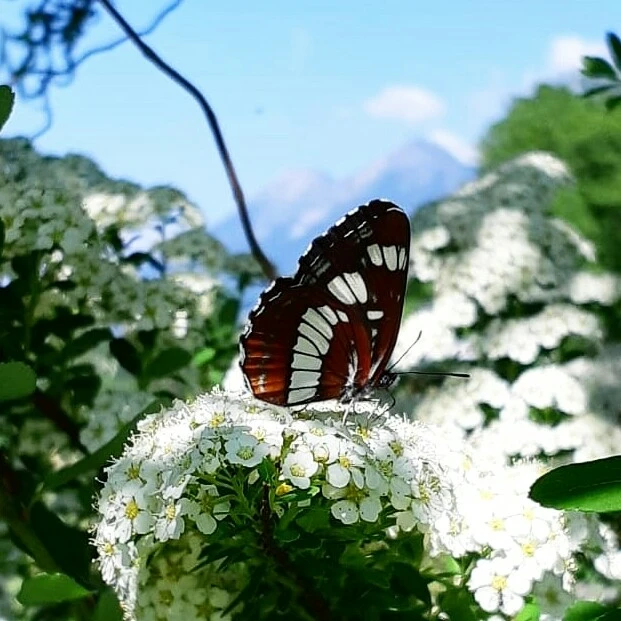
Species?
Neptis rivularis
